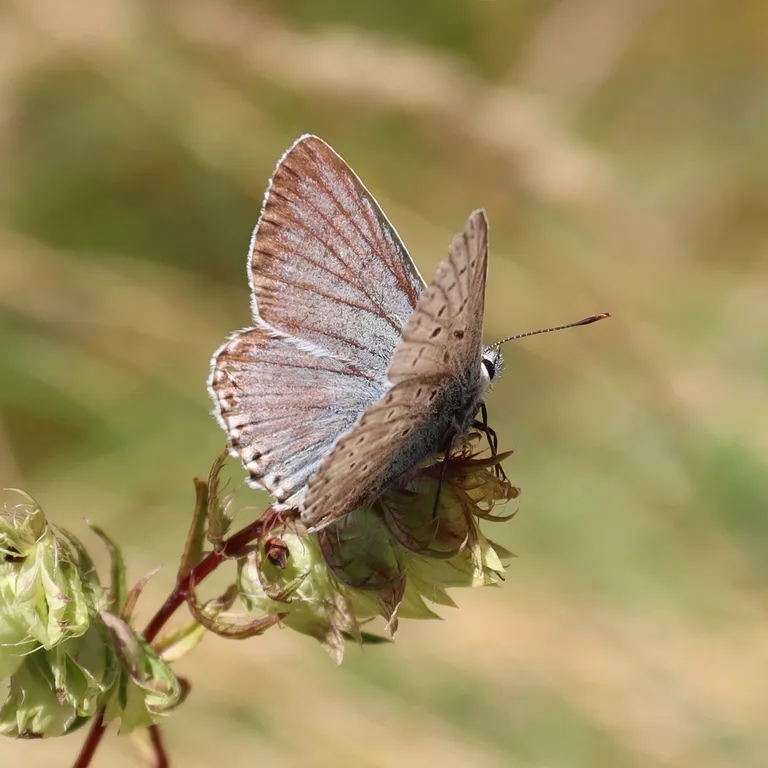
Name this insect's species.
Lysandra coridon
